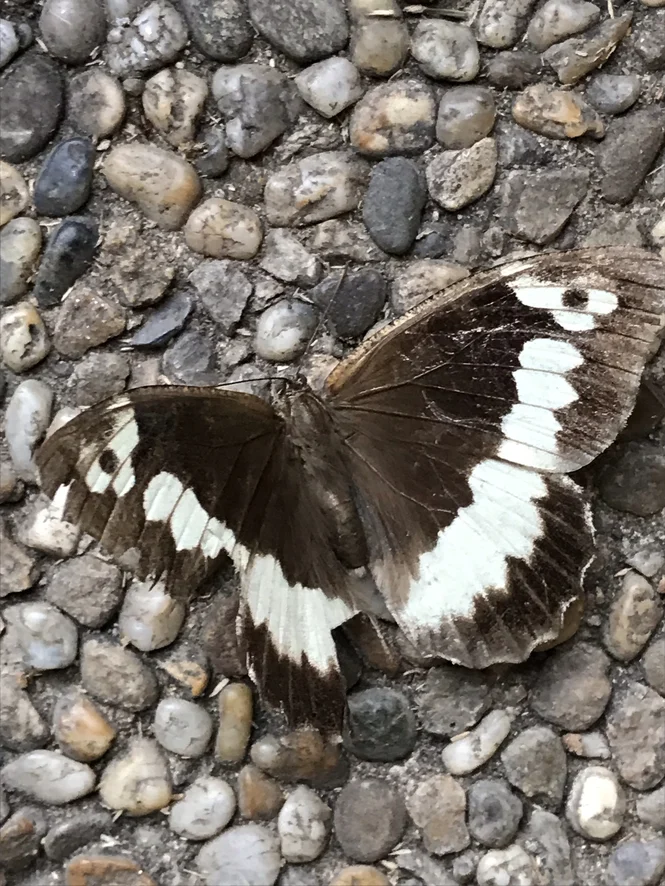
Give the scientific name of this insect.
Brintesia circe
